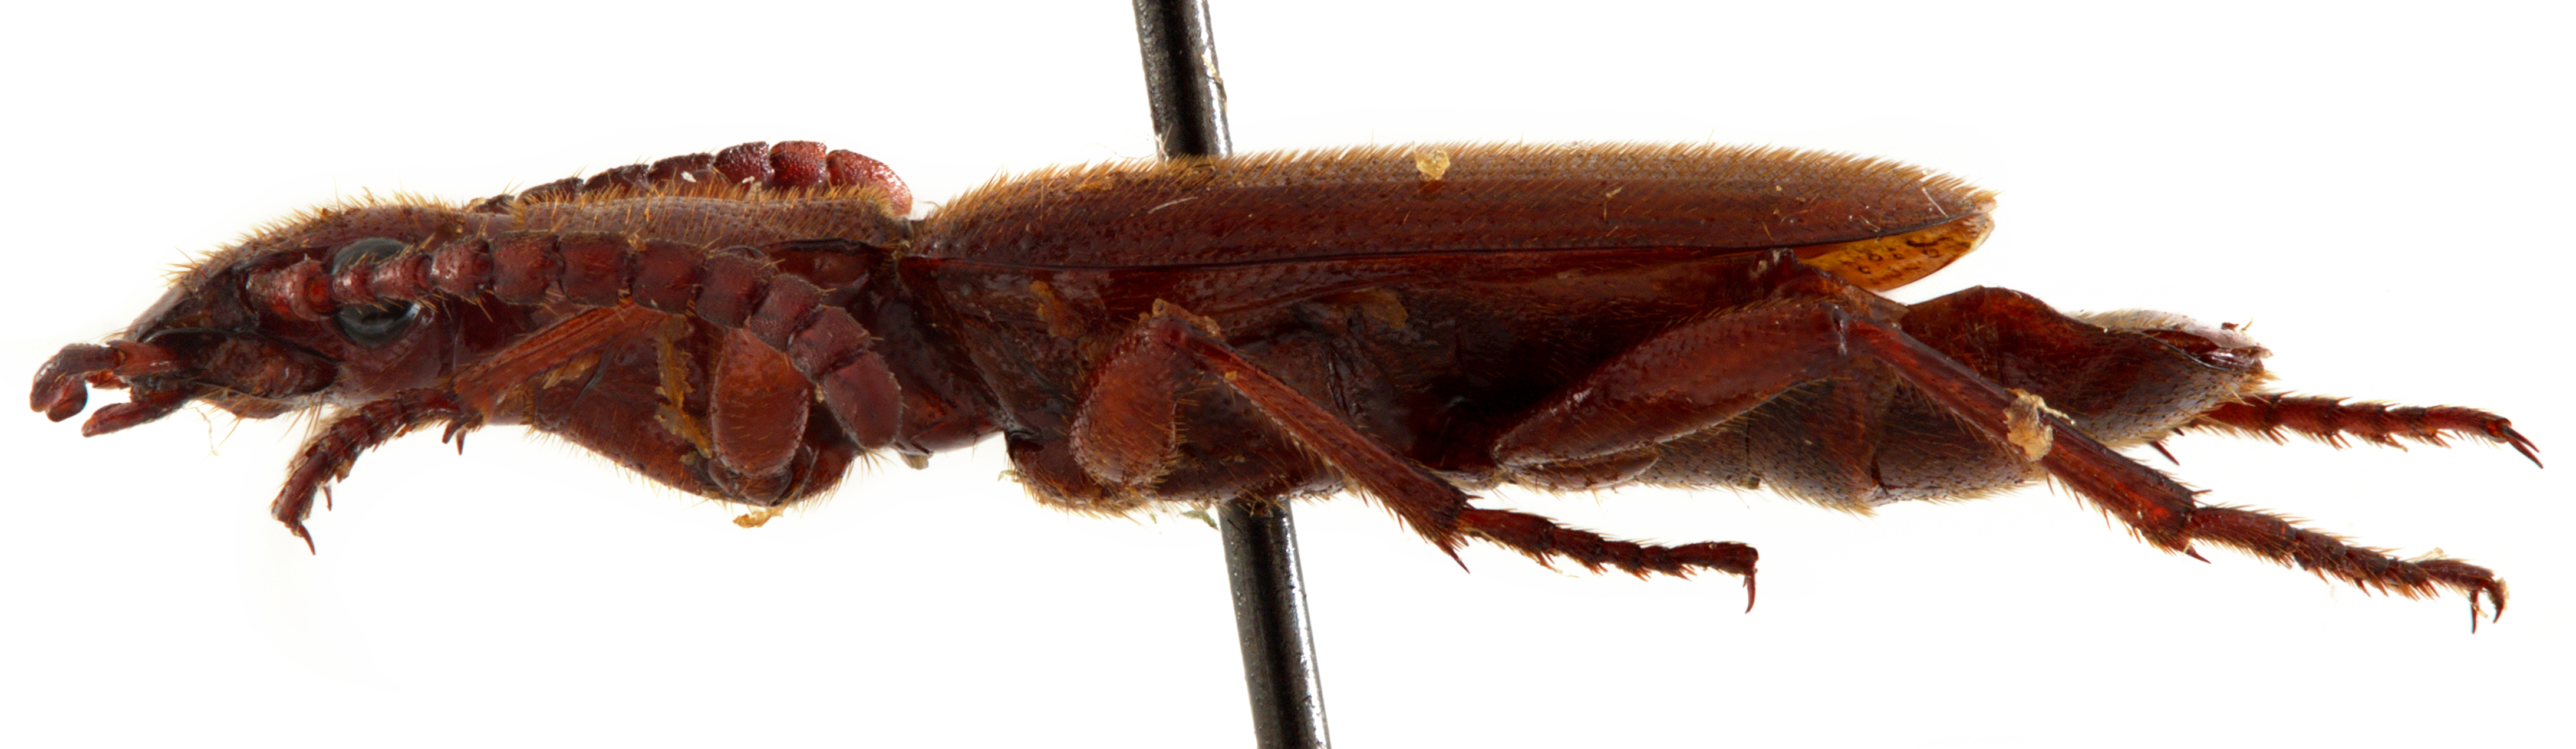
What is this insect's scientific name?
Helluomorpha latitarsis
